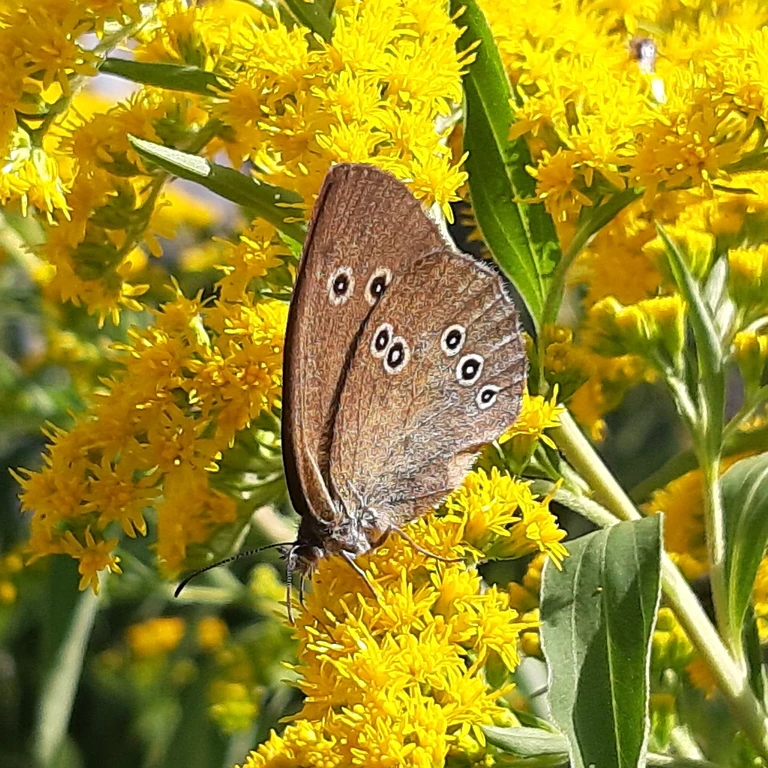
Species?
Aphantopus hyperantus
